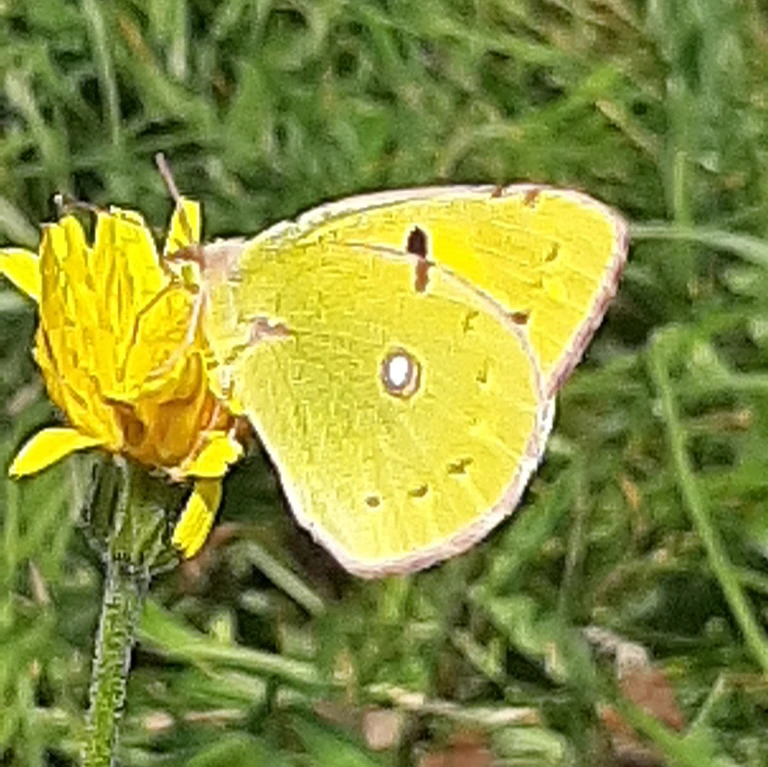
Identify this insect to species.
Colias croceus
